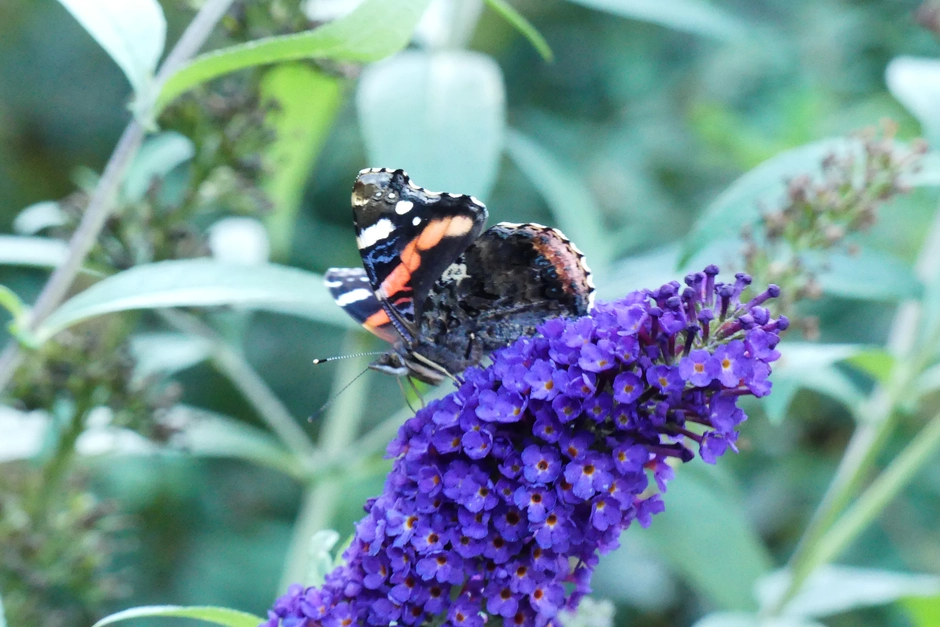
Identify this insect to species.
Vanessa atalanta
